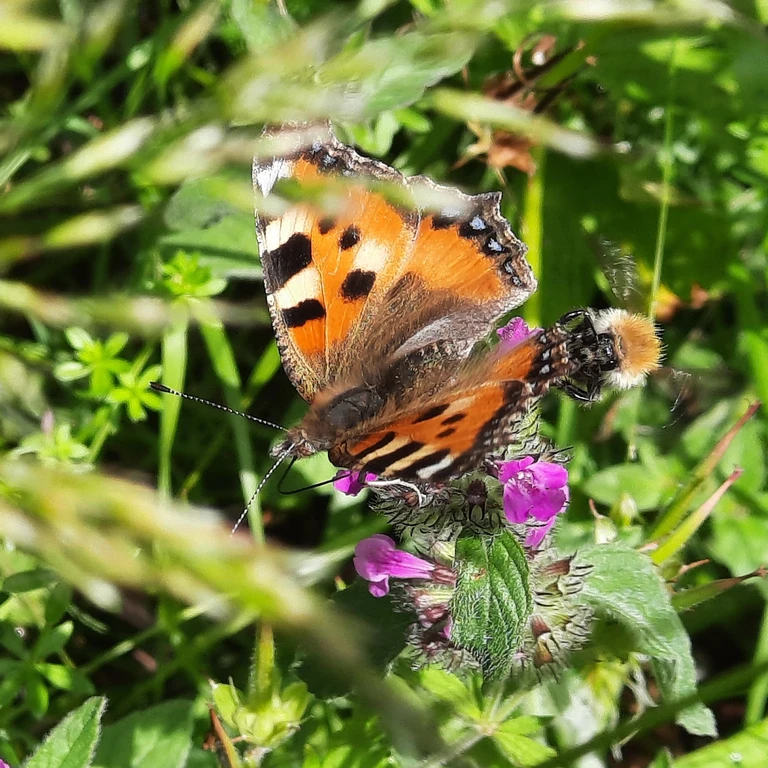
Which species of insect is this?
Aglais urticae
